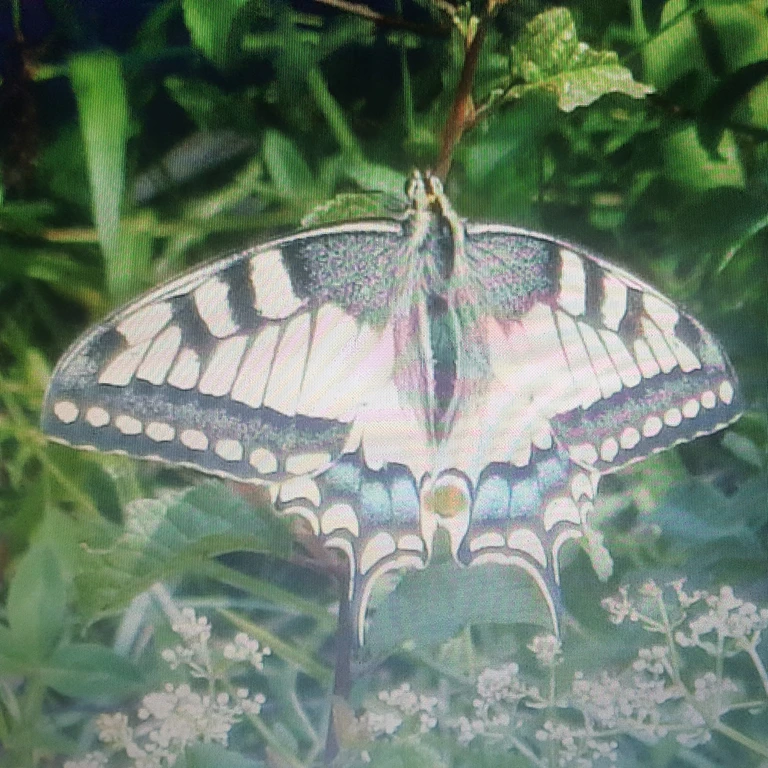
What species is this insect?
Papilio machaon
